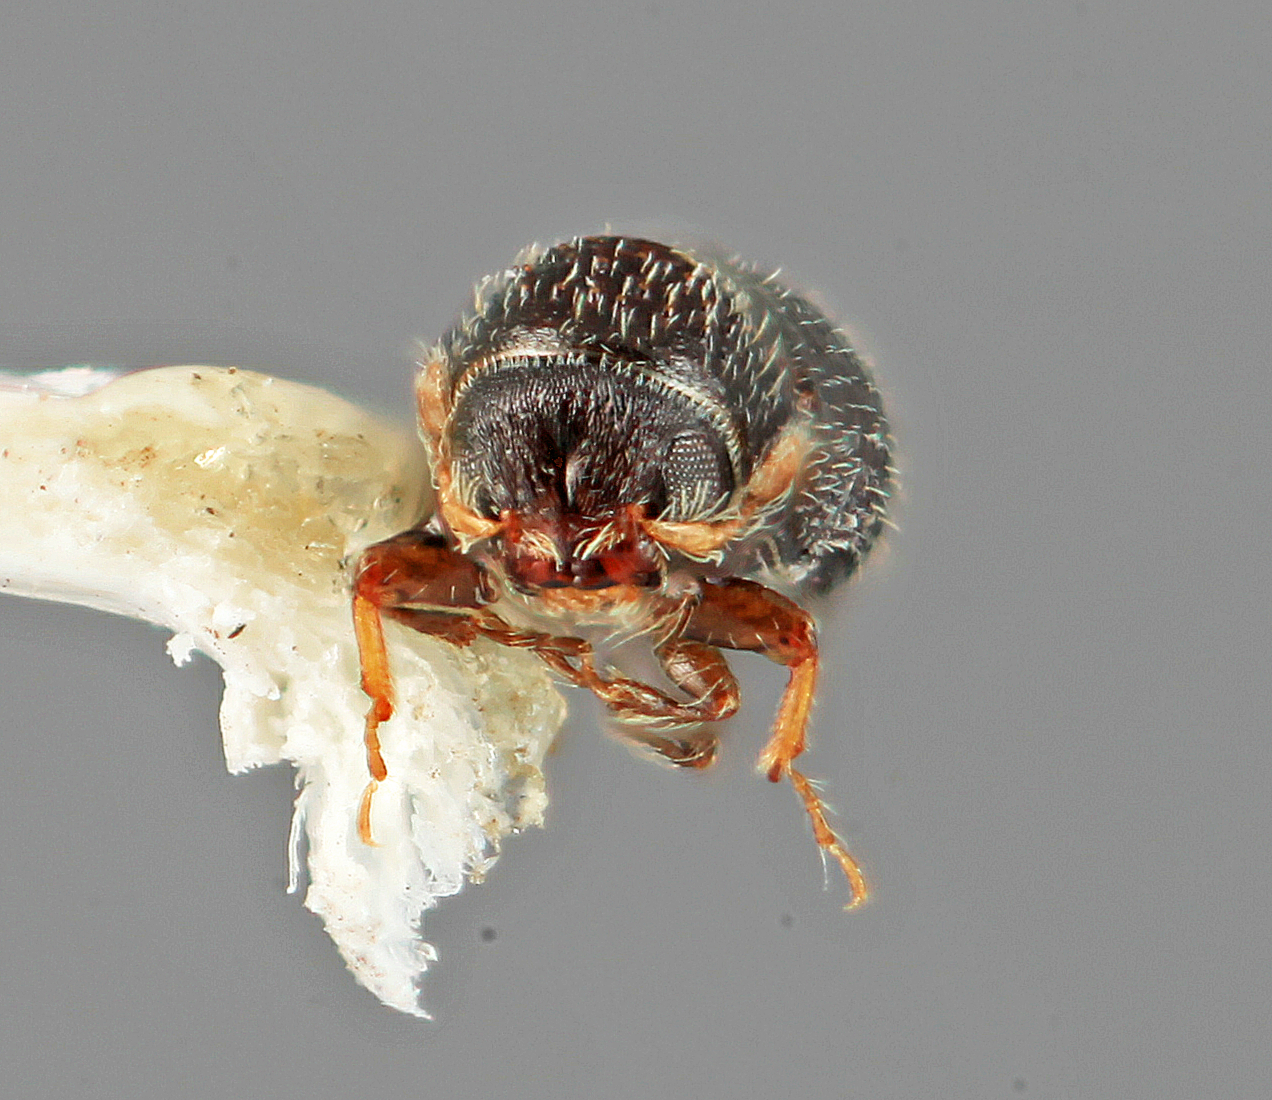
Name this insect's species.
Pseudothysanoes cuspidis
